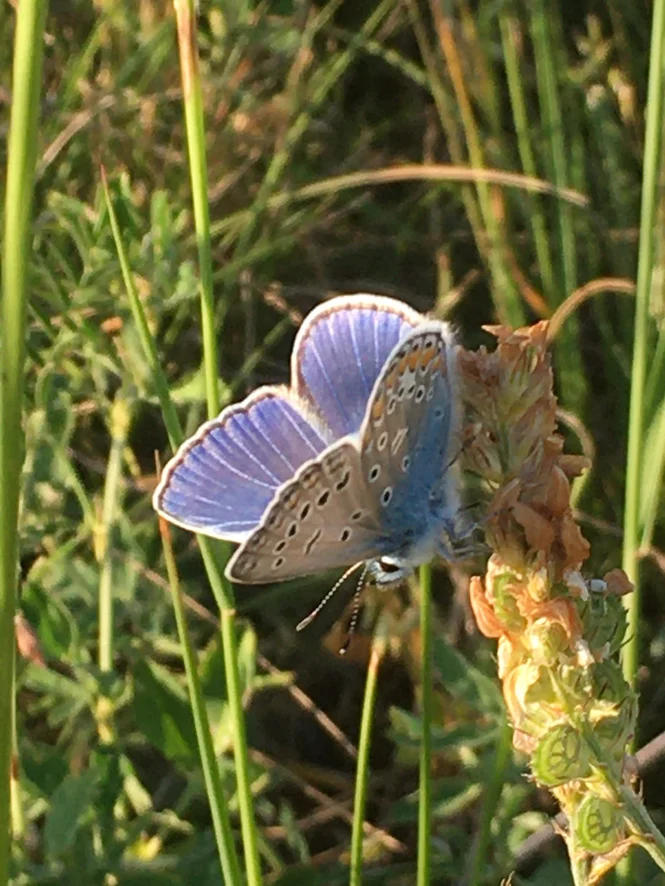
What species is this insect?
Polyommatus icarus
